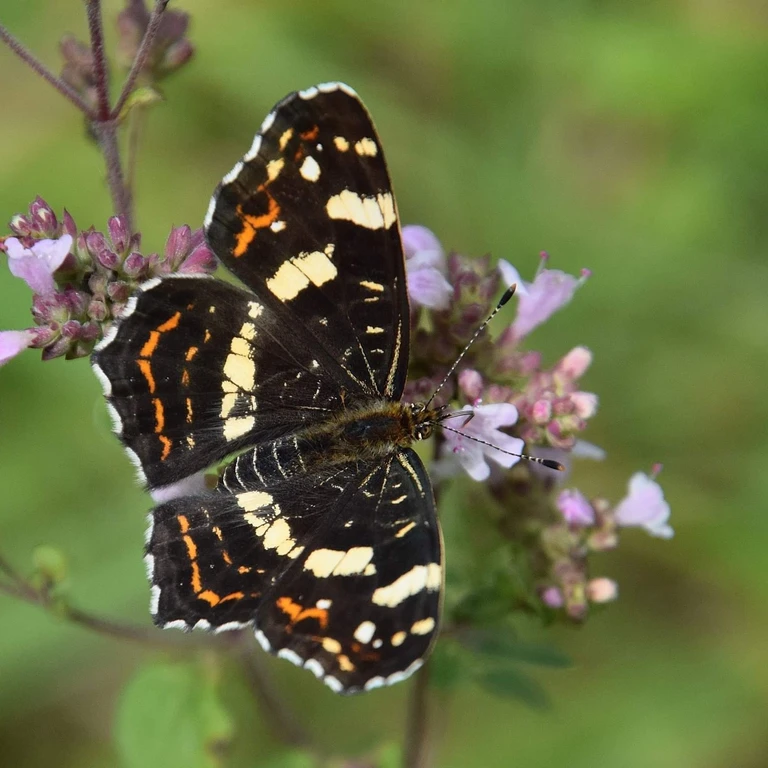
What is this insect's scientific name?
Araschnia levana
